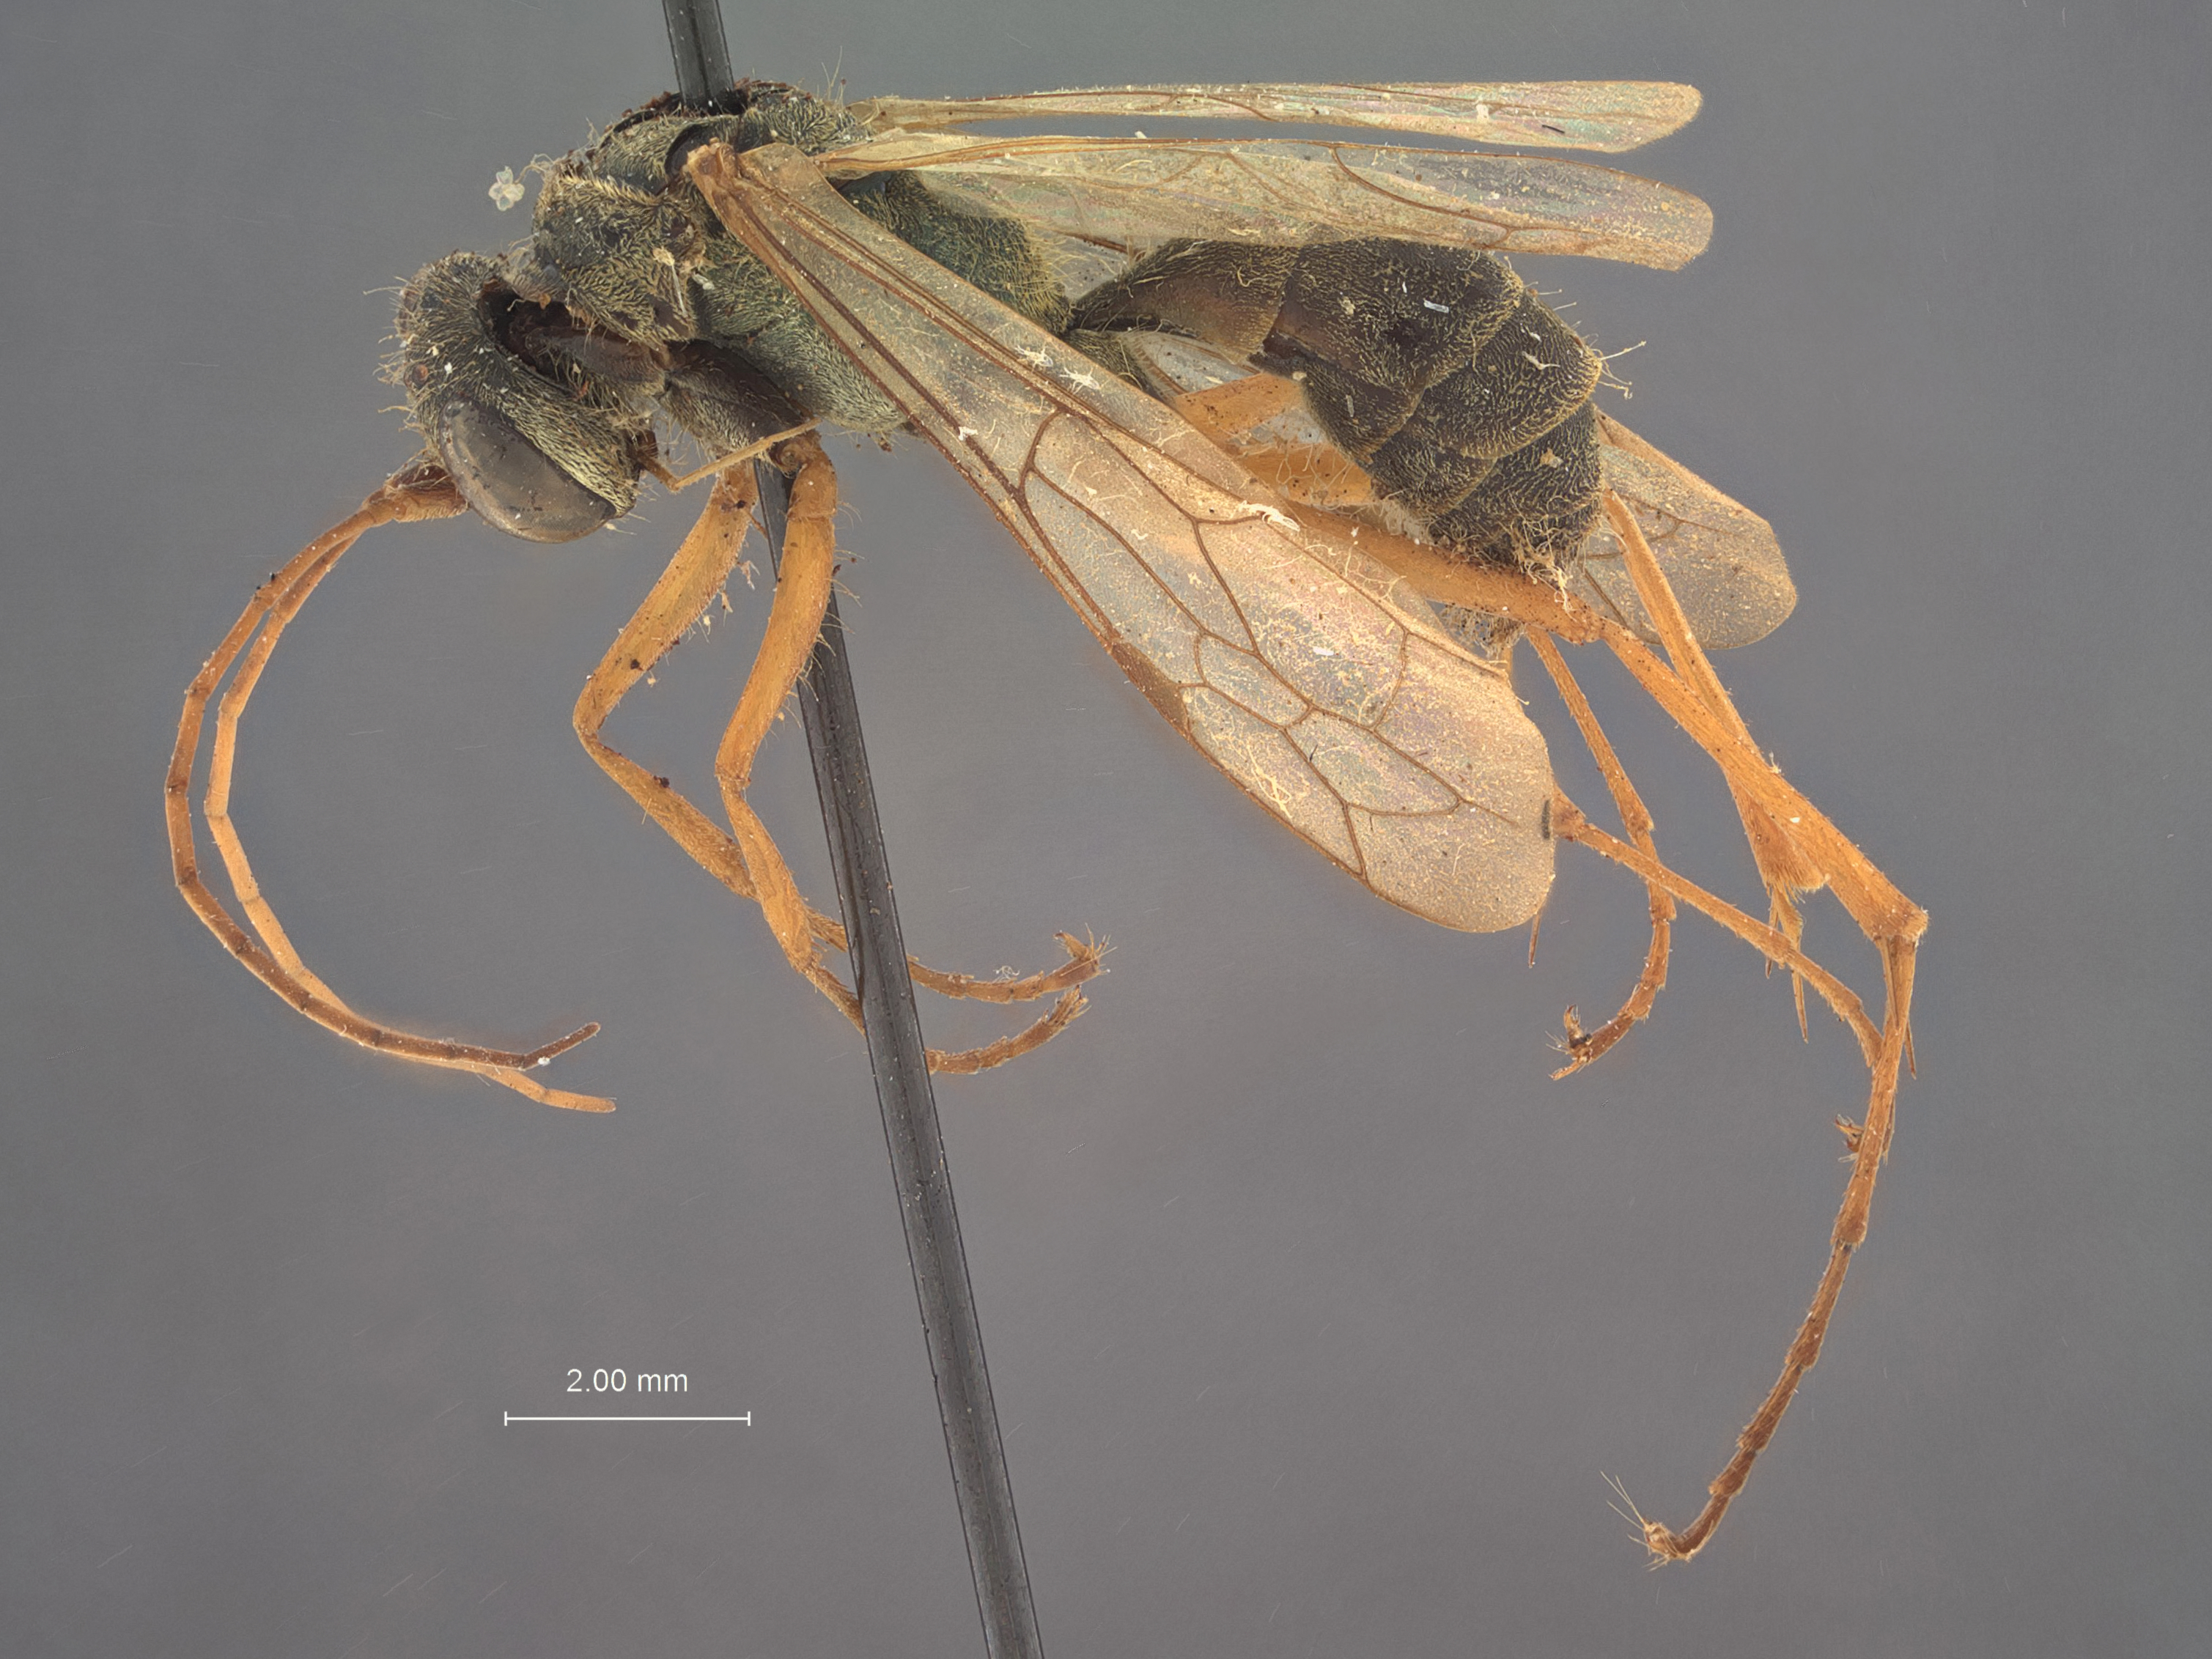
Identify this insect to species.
Auplopus villosus
